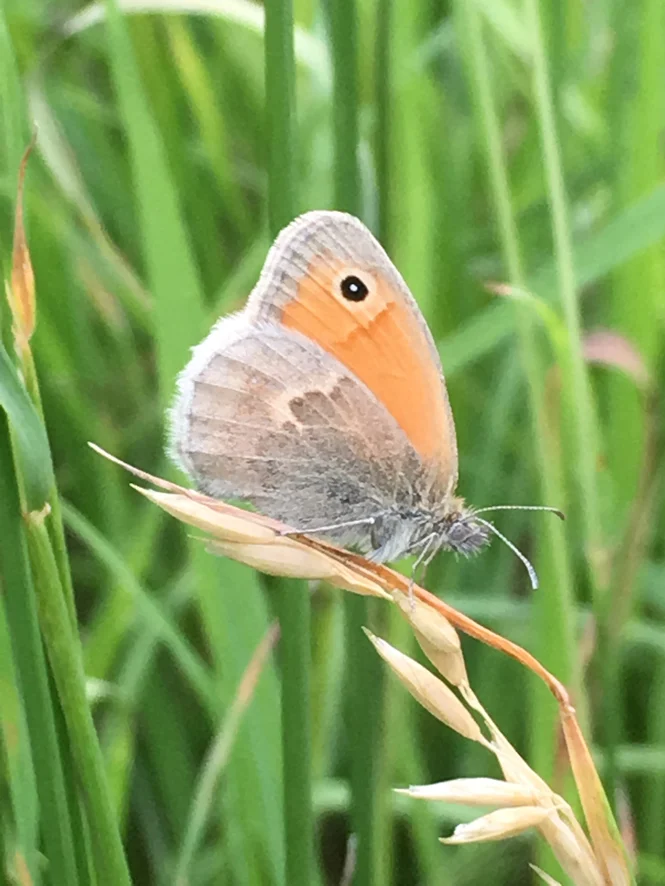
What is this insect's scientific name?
Coenonympha pamphilus
